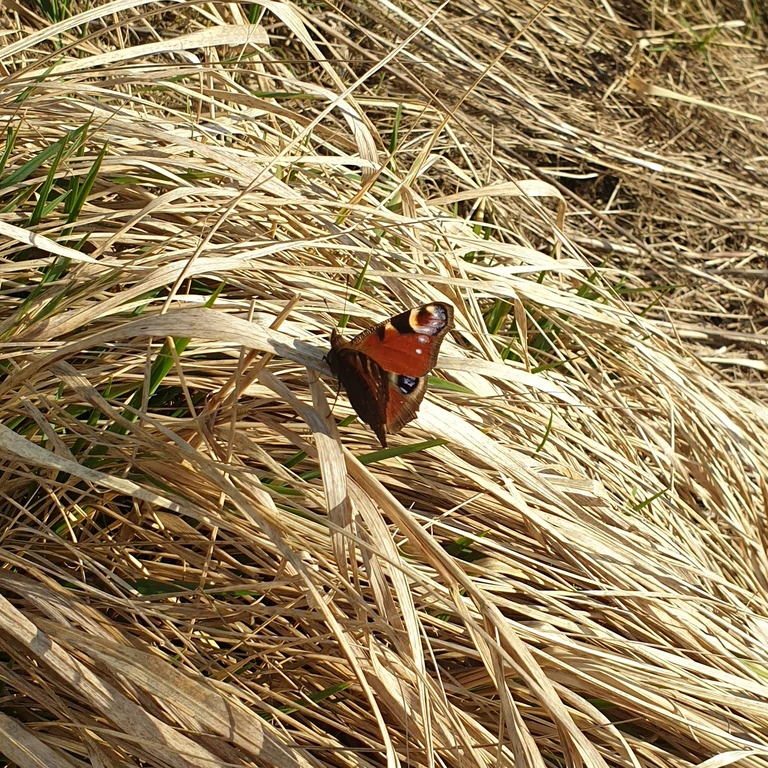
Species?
Aglais io
